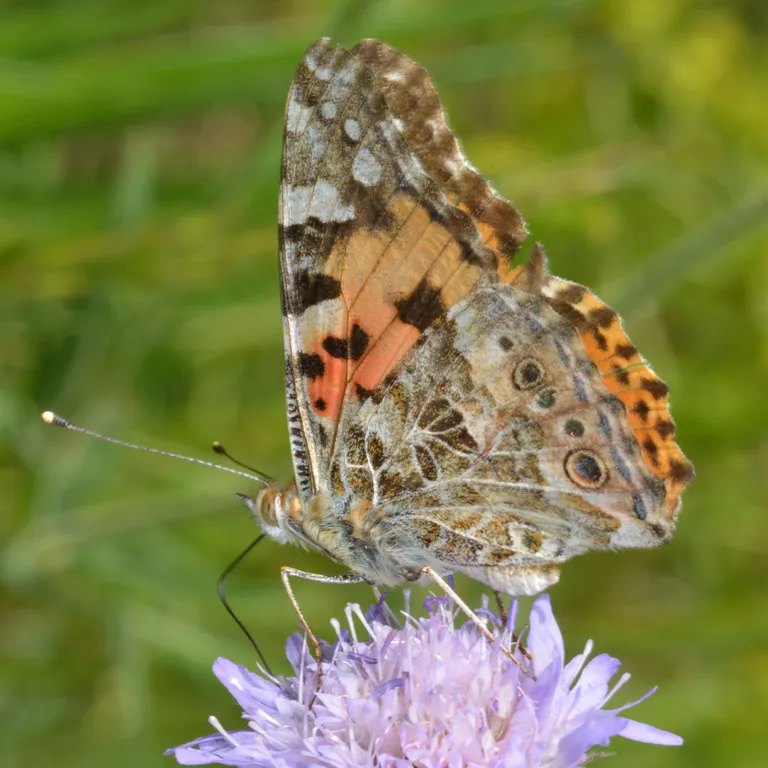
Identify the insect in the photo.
Vanessa cardui
